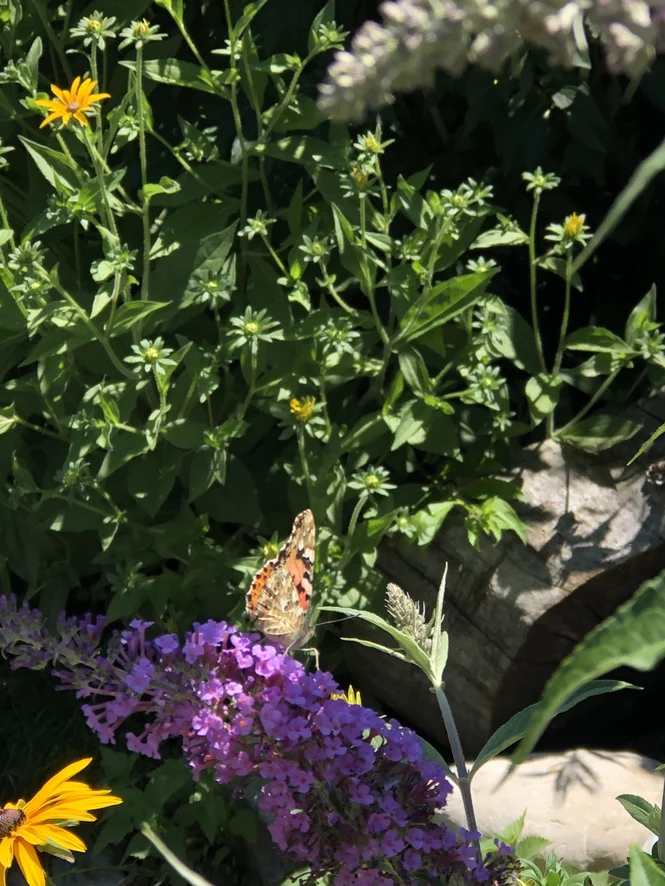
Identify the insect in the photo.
Vanessa cardui
